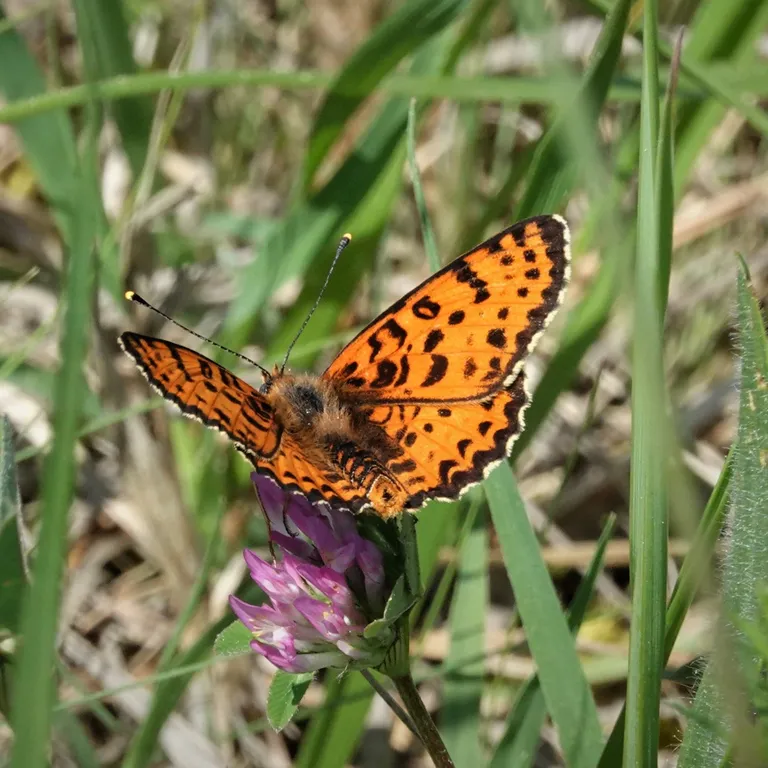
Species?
Melitaea didyma
